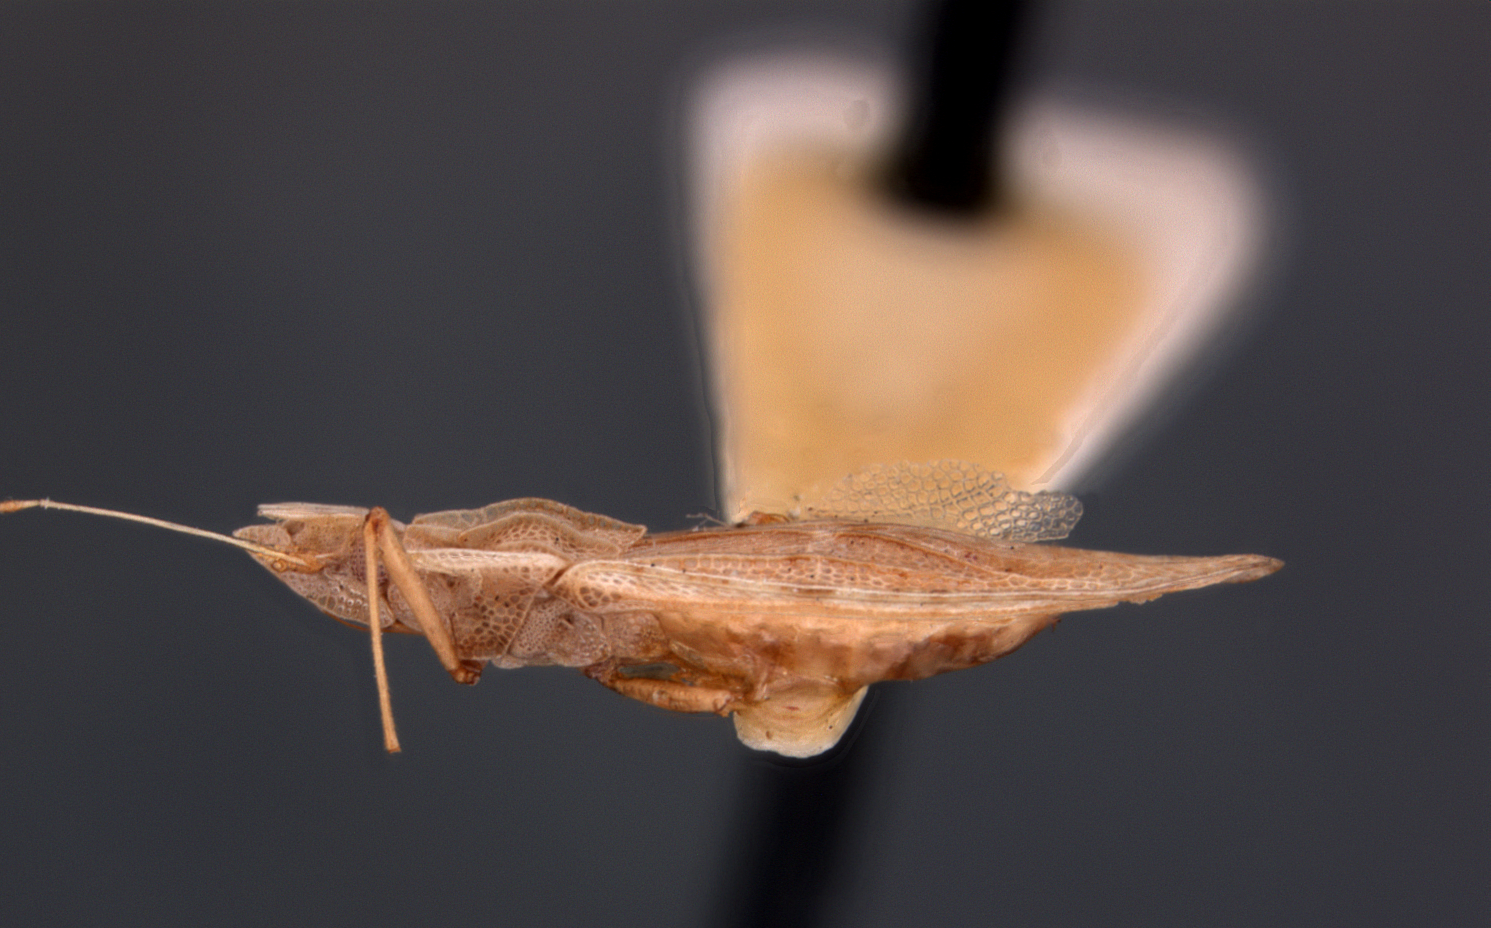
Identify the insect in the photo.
Cantacader claratis
